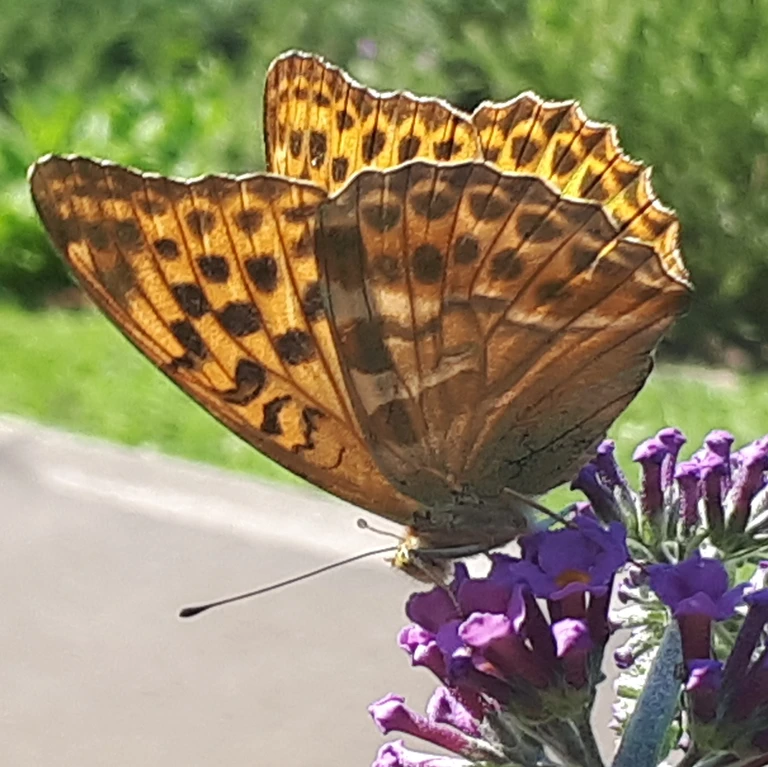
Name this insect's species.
Argynnis paphia
